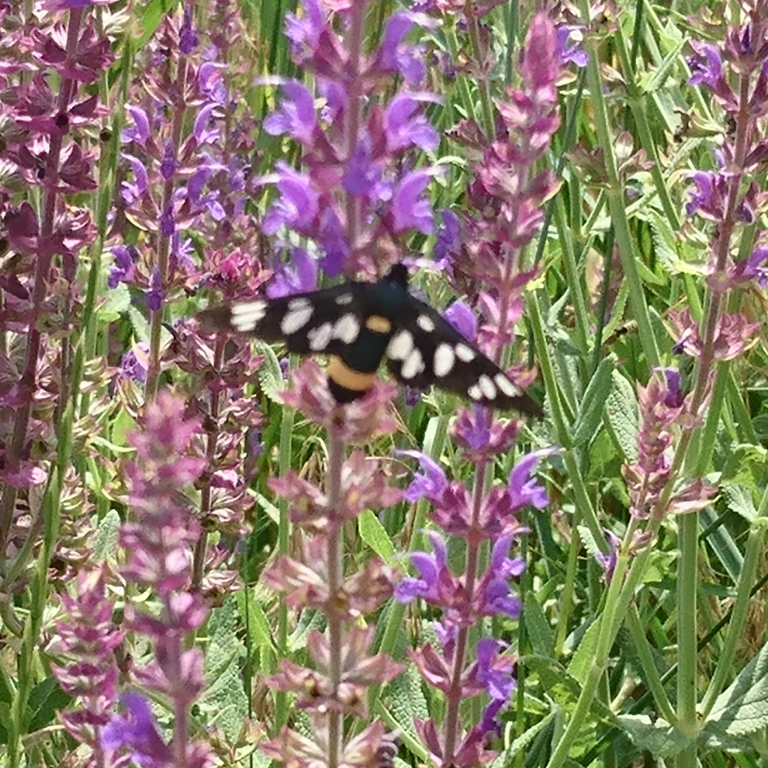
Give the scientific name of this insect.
Amata phegea
